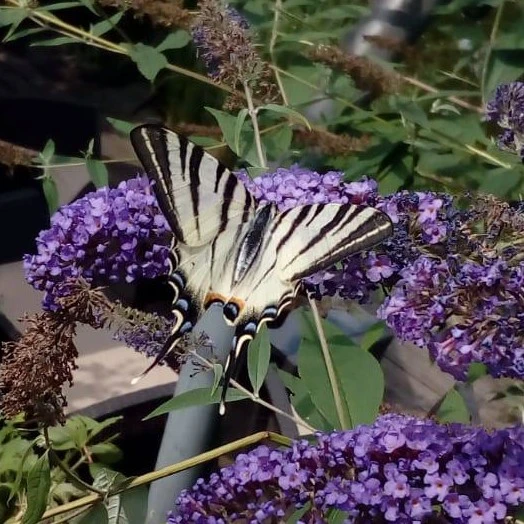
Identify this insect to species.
Iphiclides podalirius
